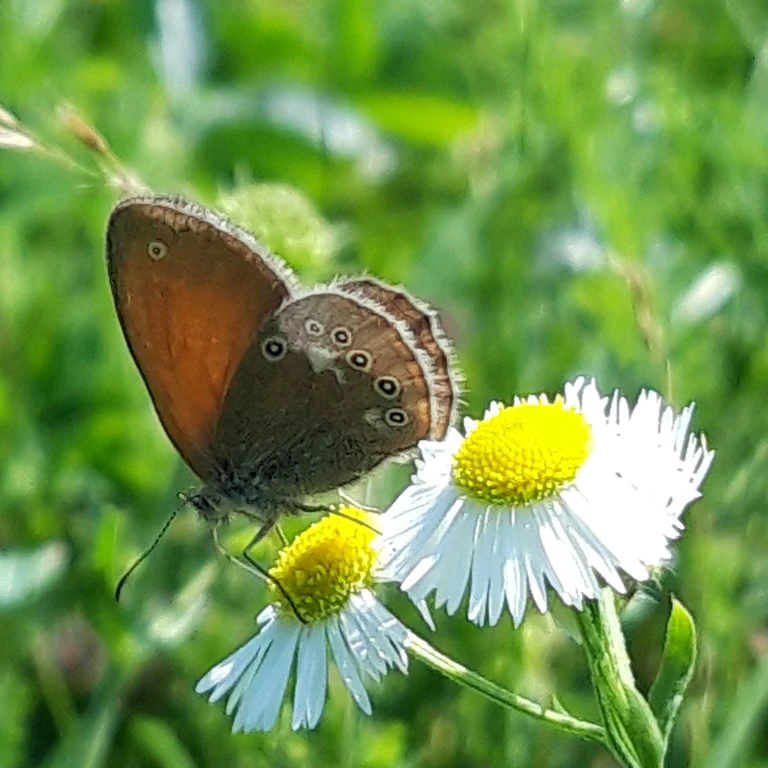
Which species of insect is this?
Coenonympha glycerion (also Coenonympha iphis)
